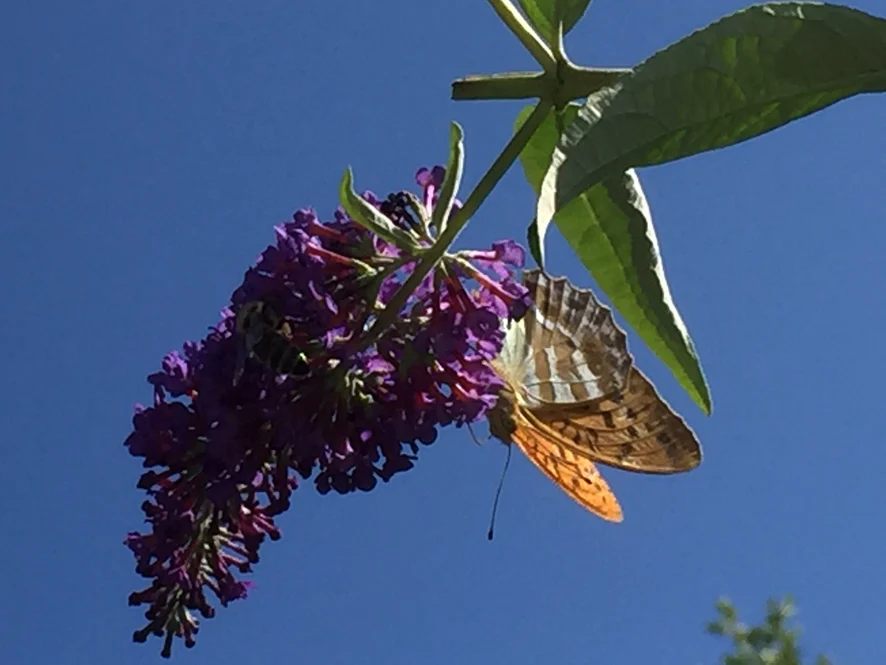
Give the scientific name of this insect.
Argynnis paphia
